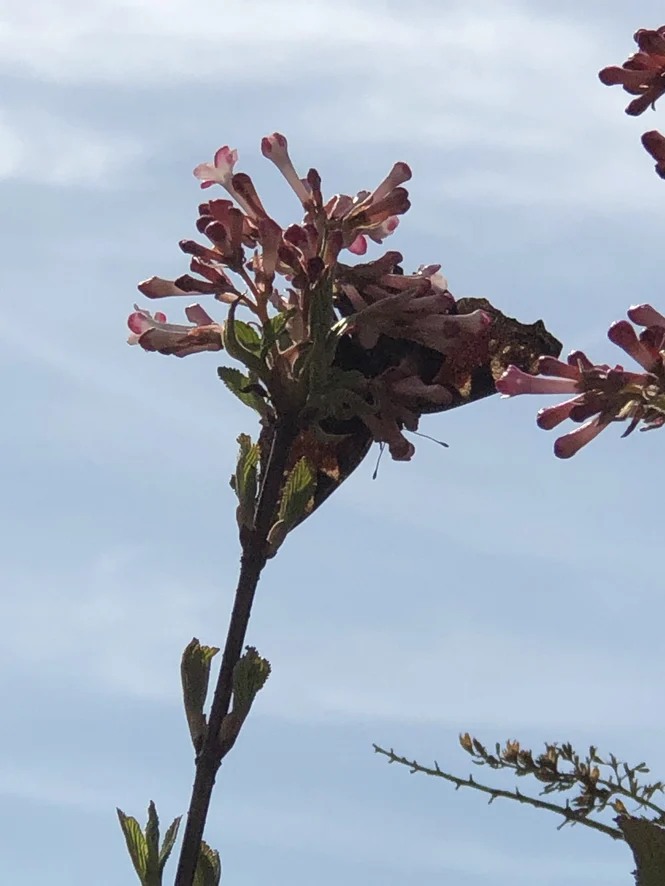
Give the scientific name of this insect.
Aglais io
